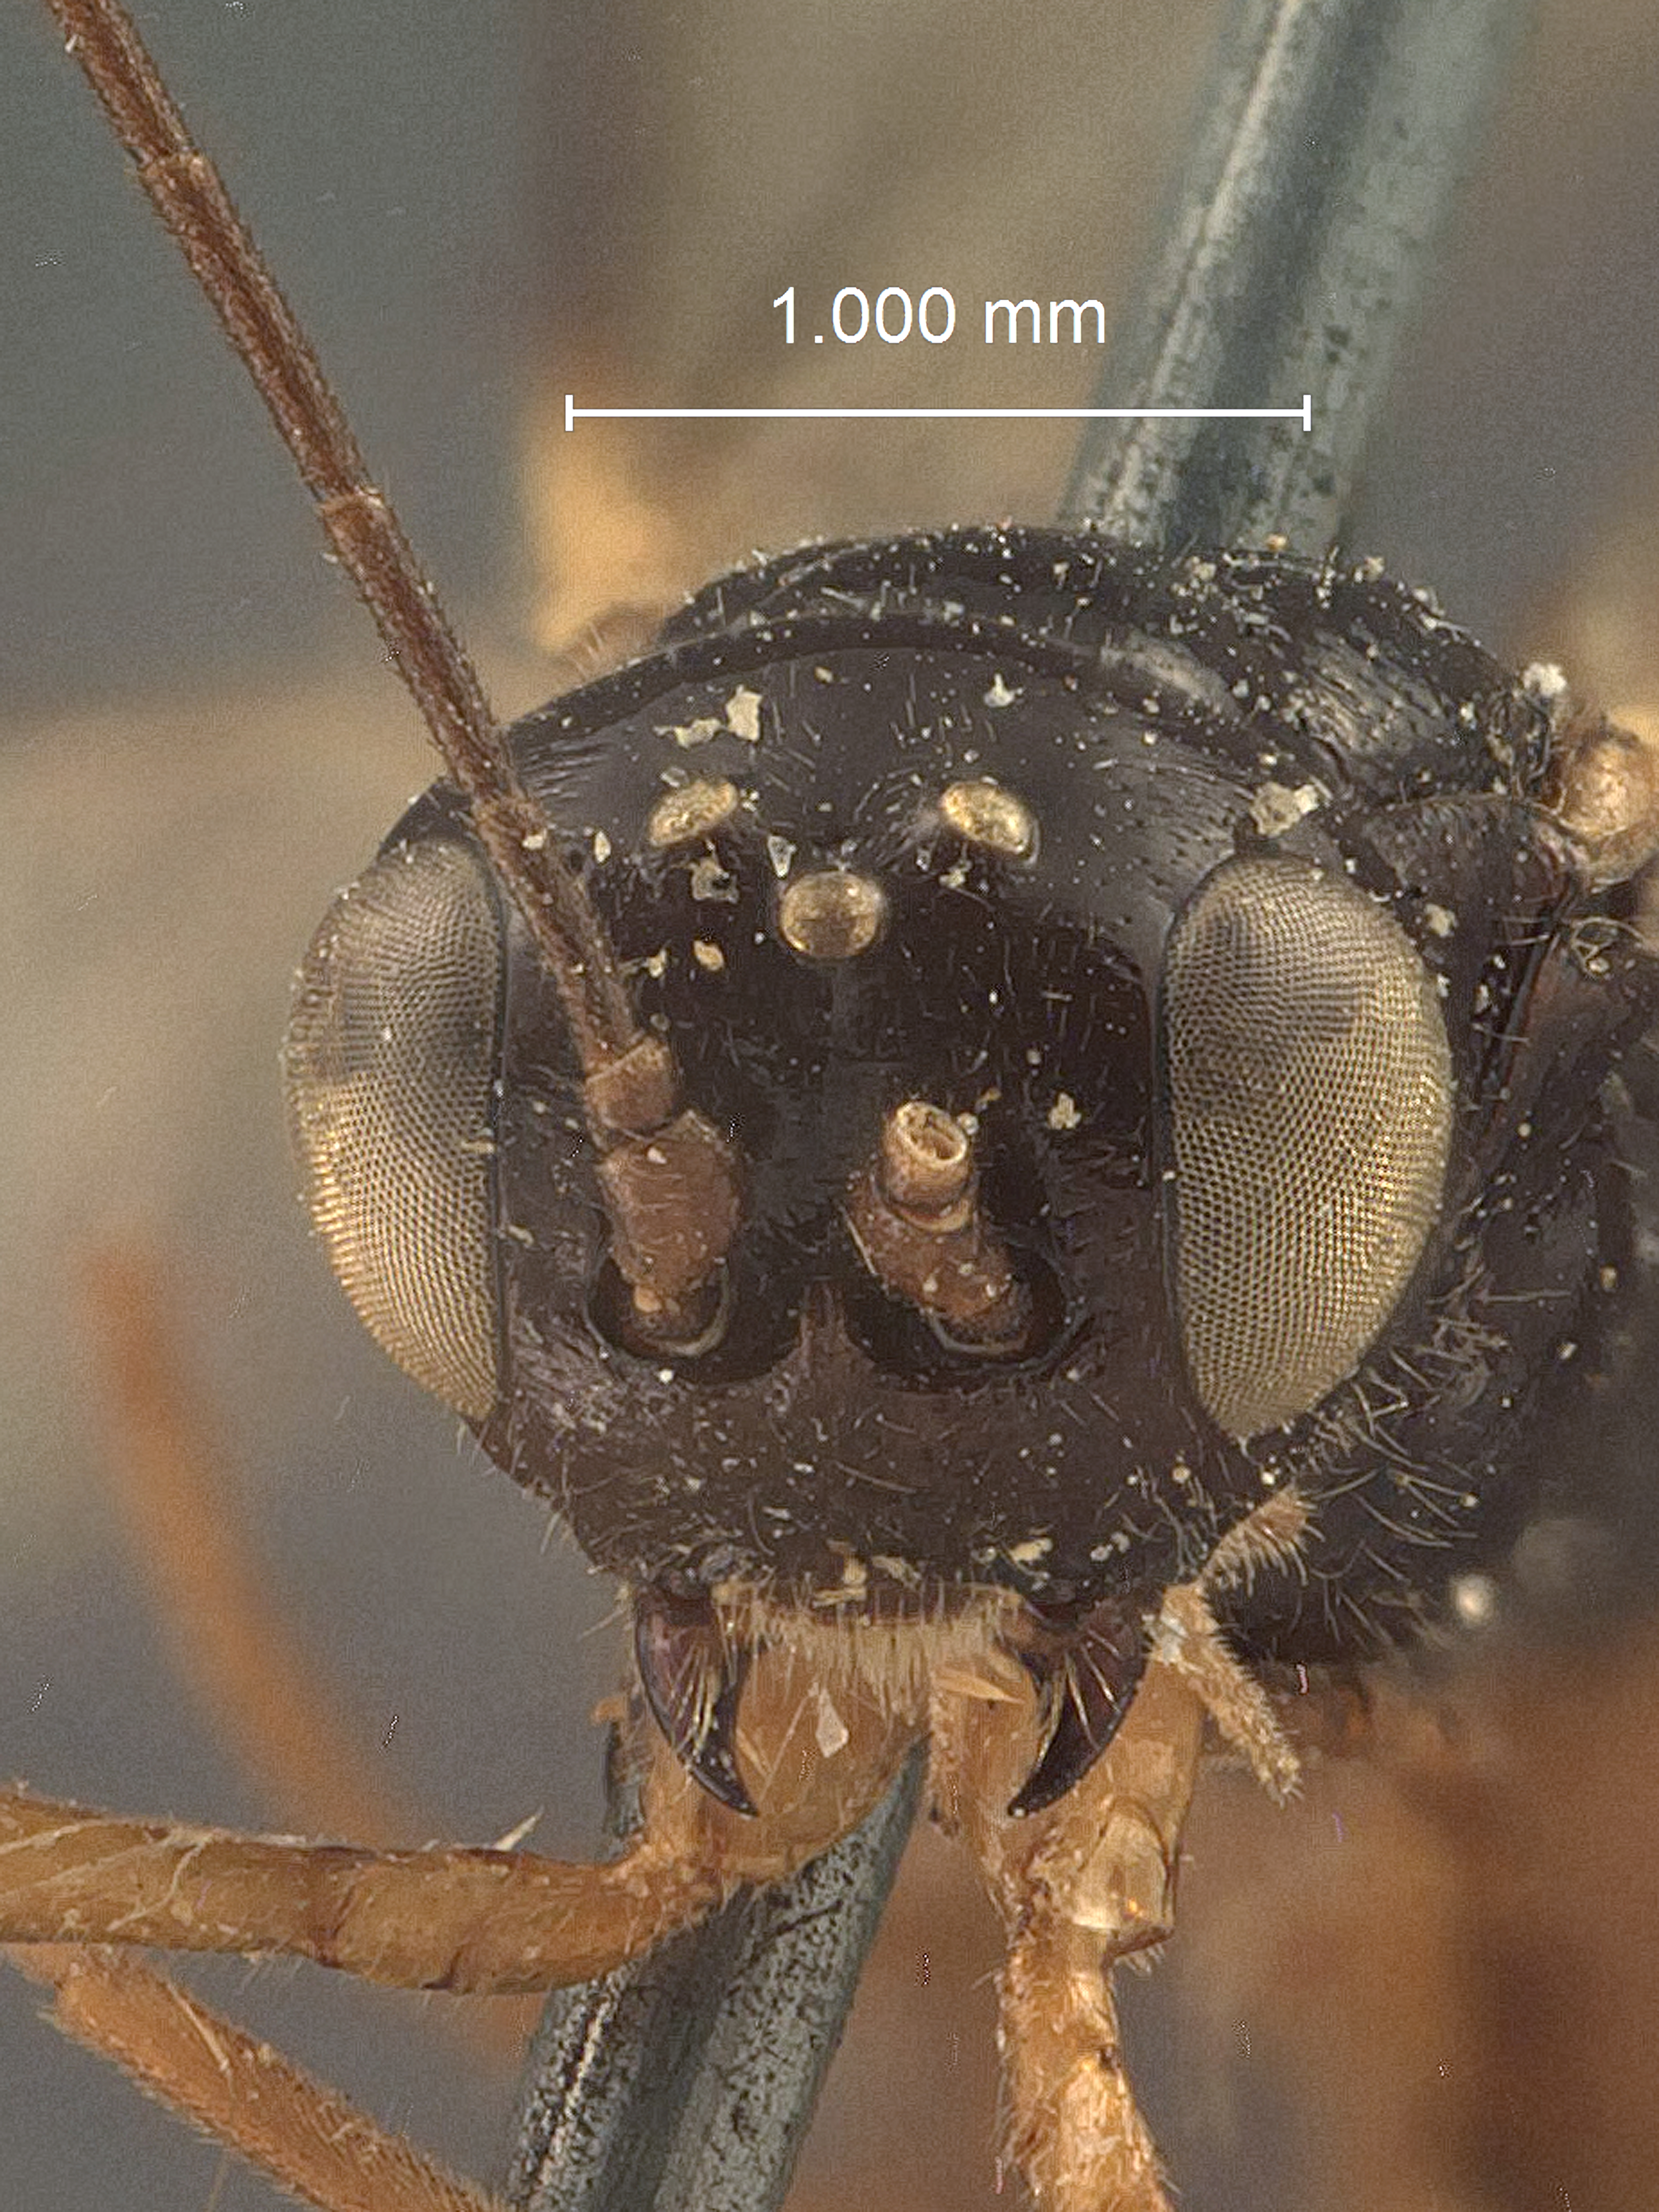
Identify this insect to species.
Xylonomus yukonensis
